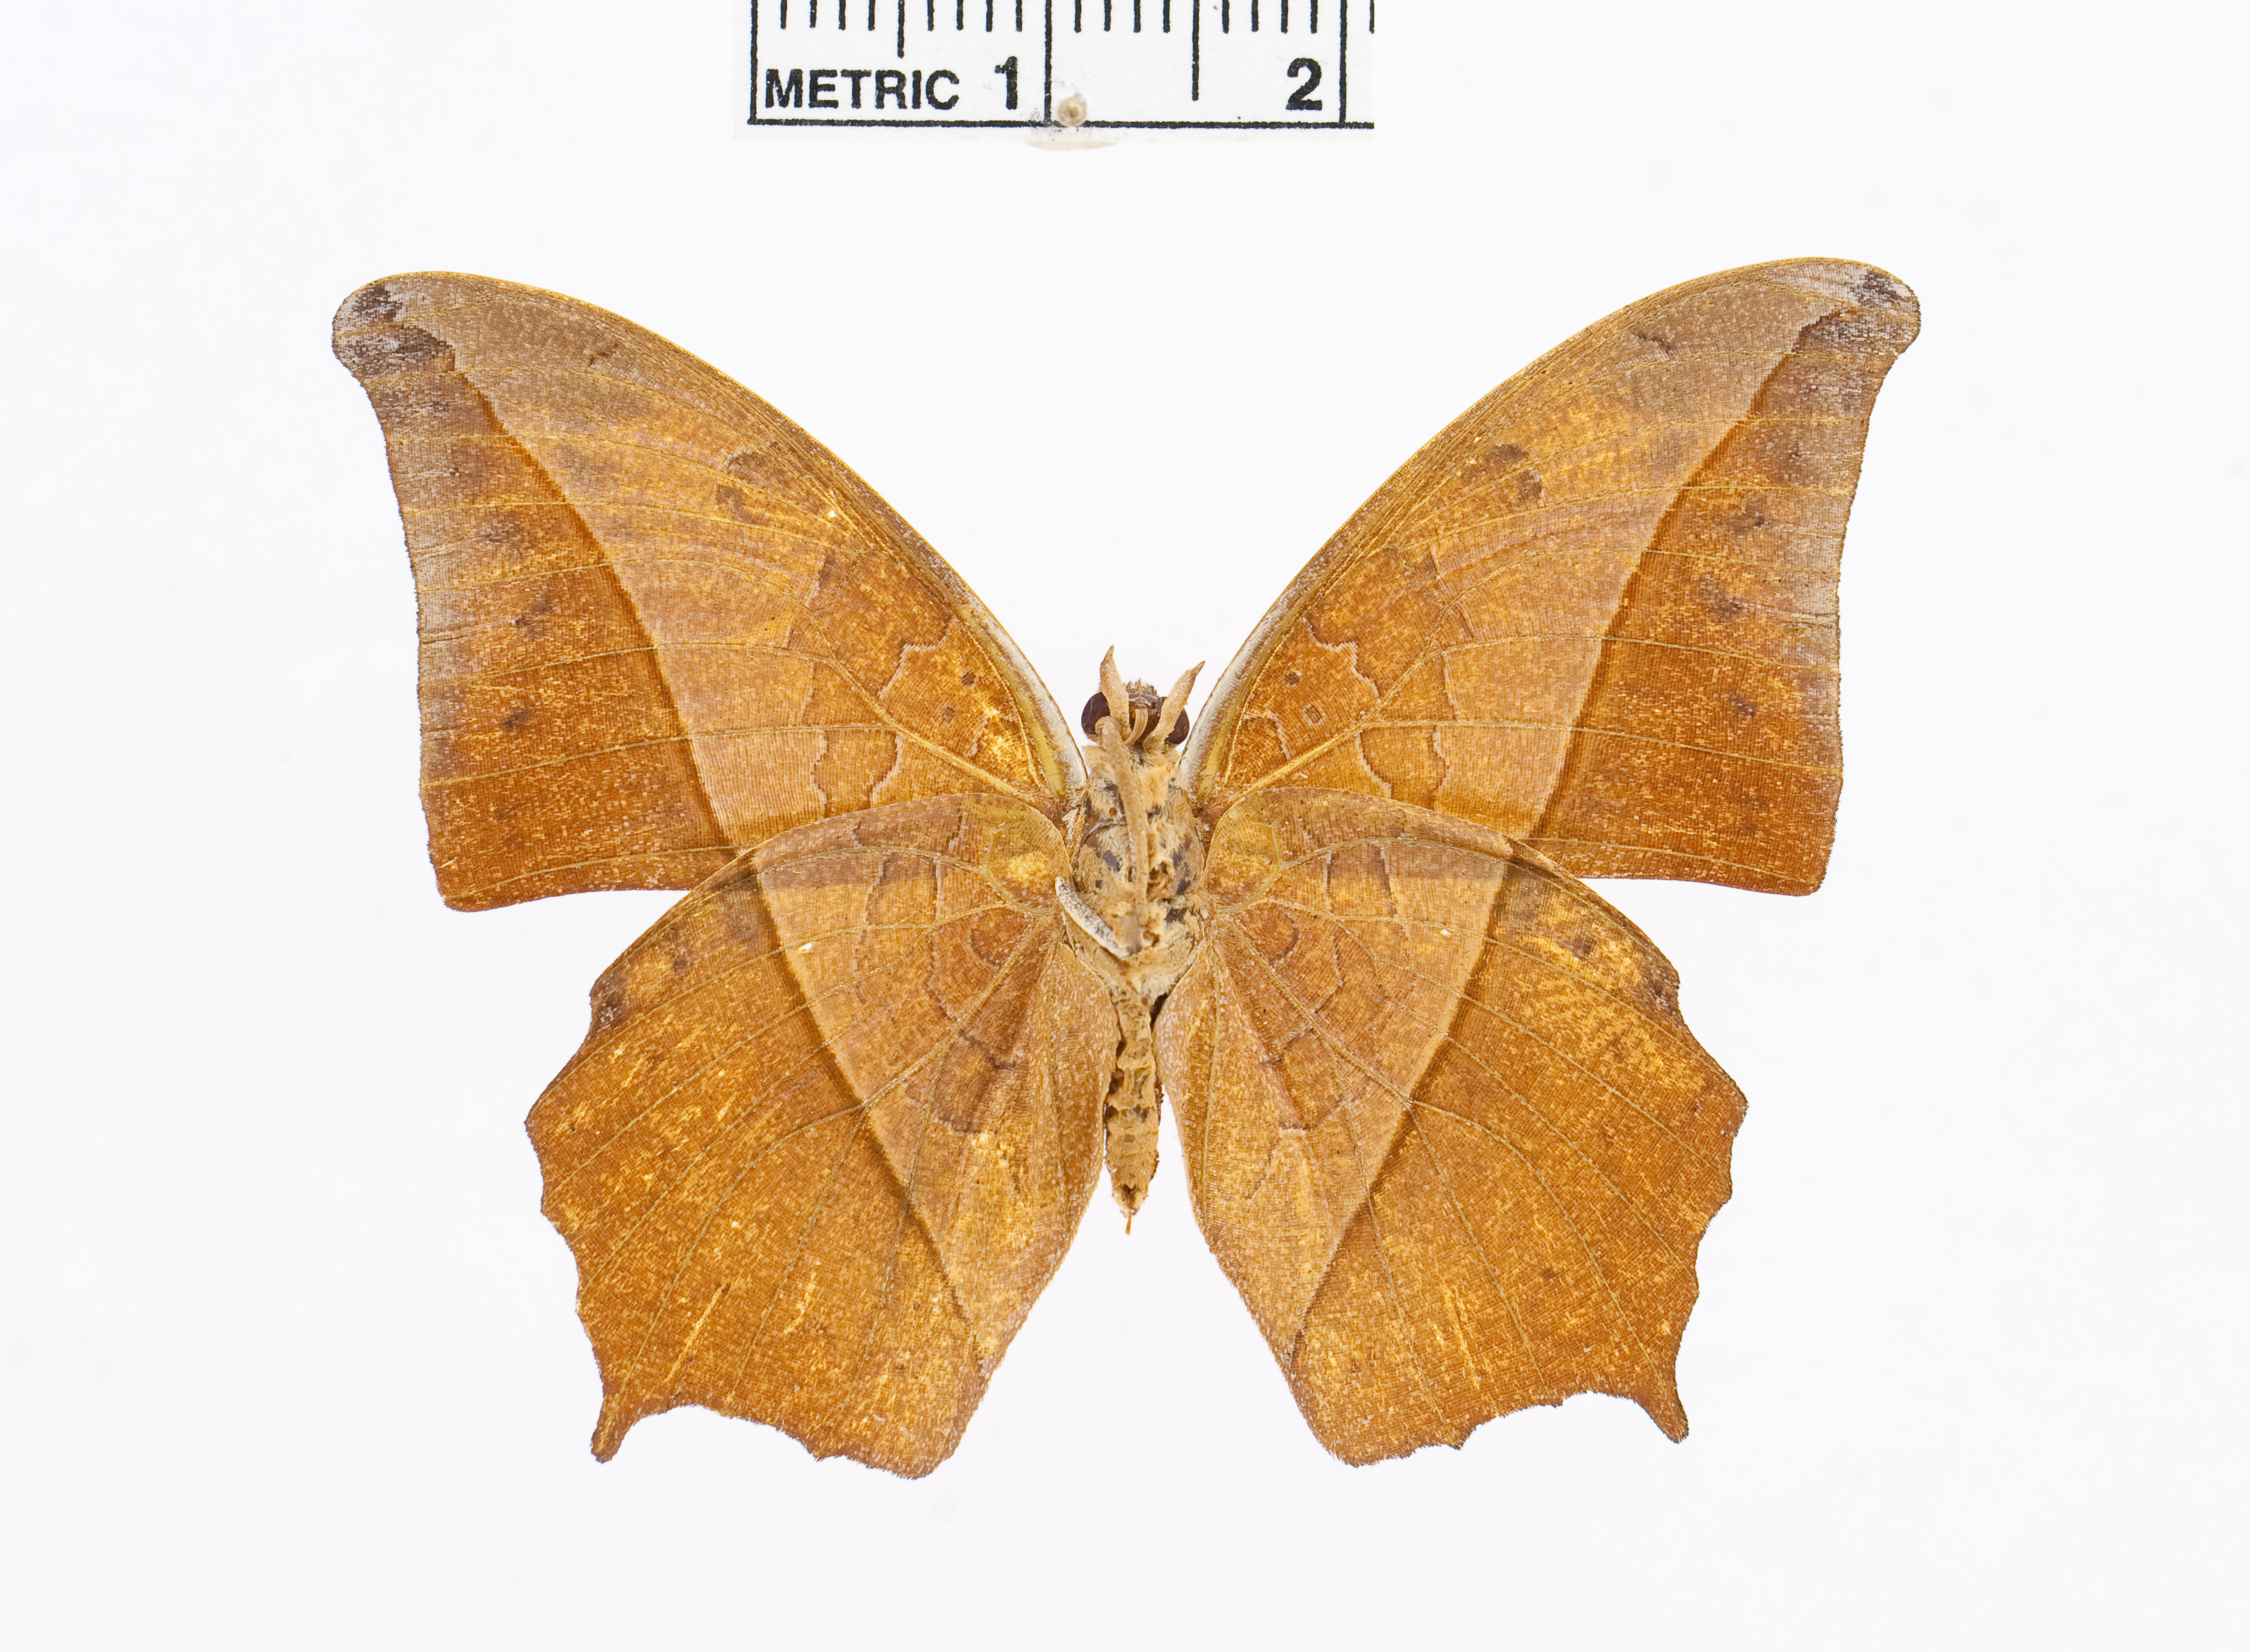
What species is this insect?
Charaxes paphianus
